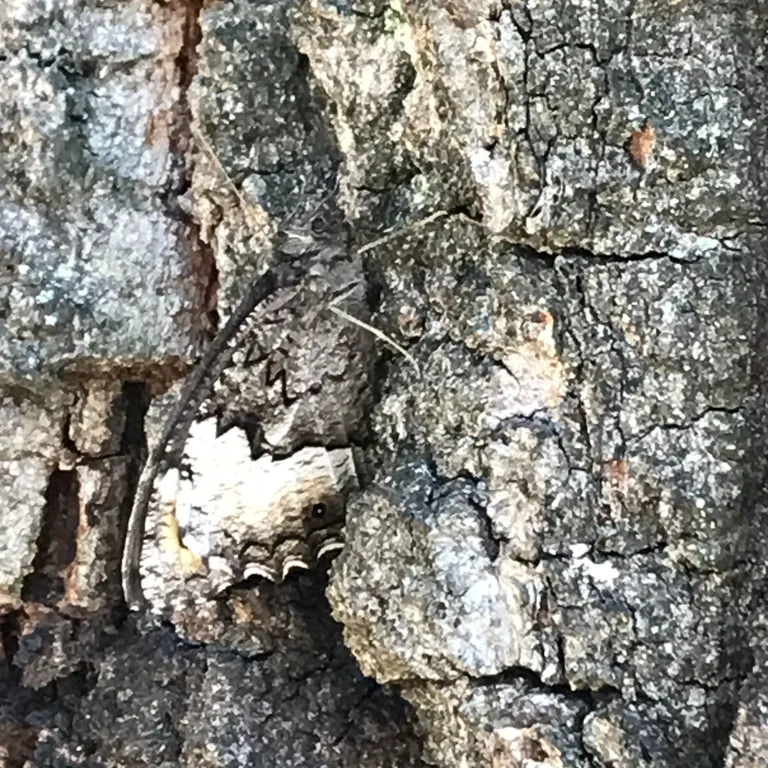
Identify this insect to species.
Hipparchia fagi
